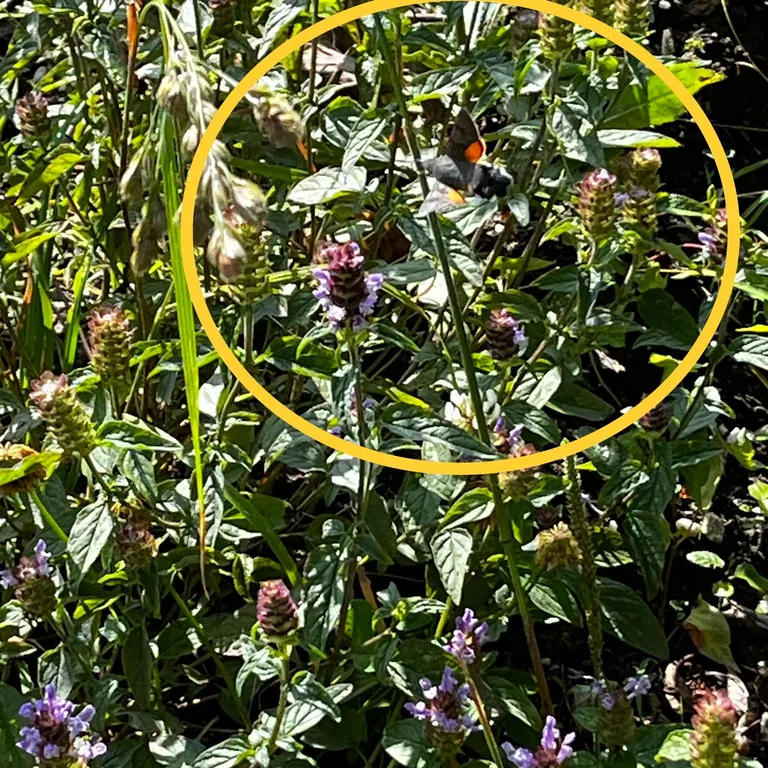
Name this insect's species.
Macroglossum stellatarum
